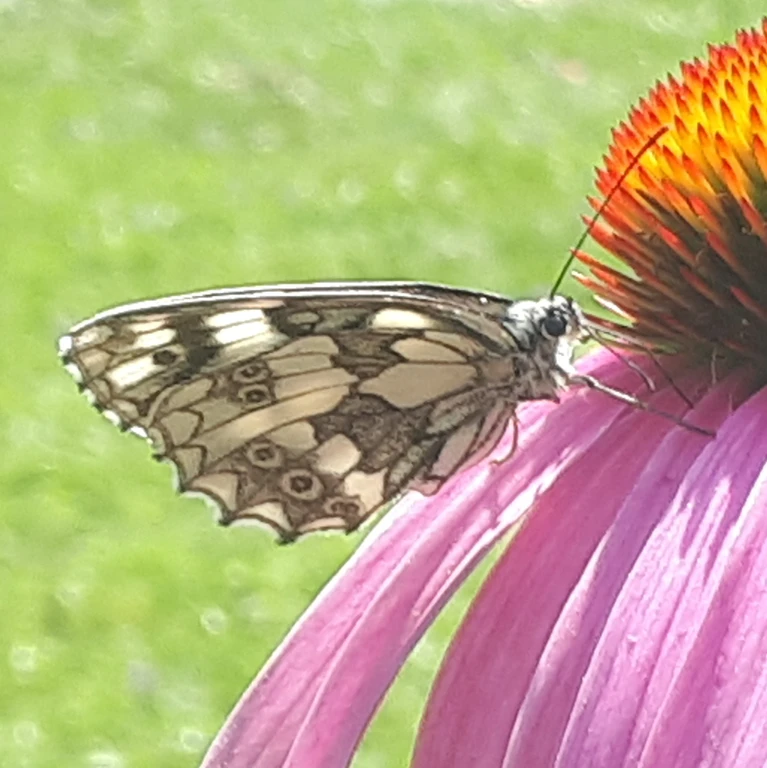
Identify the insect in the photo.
Melanargia galathea
